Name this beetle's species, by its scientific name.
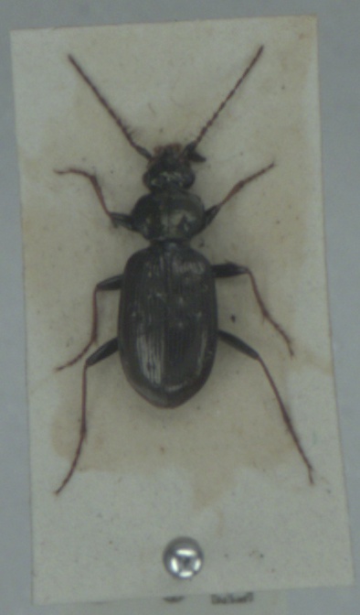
Loricera pilicornis
